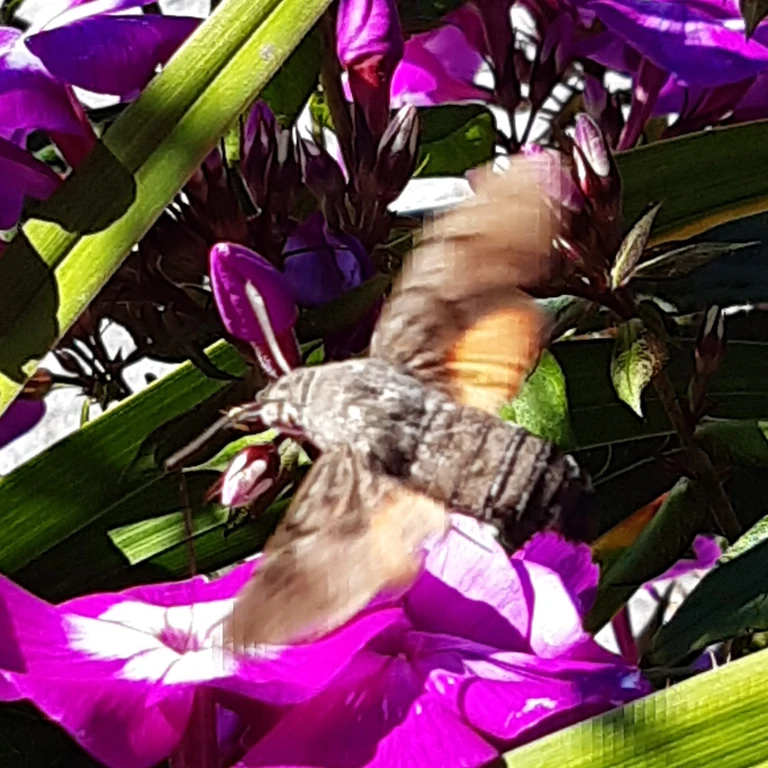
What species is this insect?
Macroglossum stellatarum
